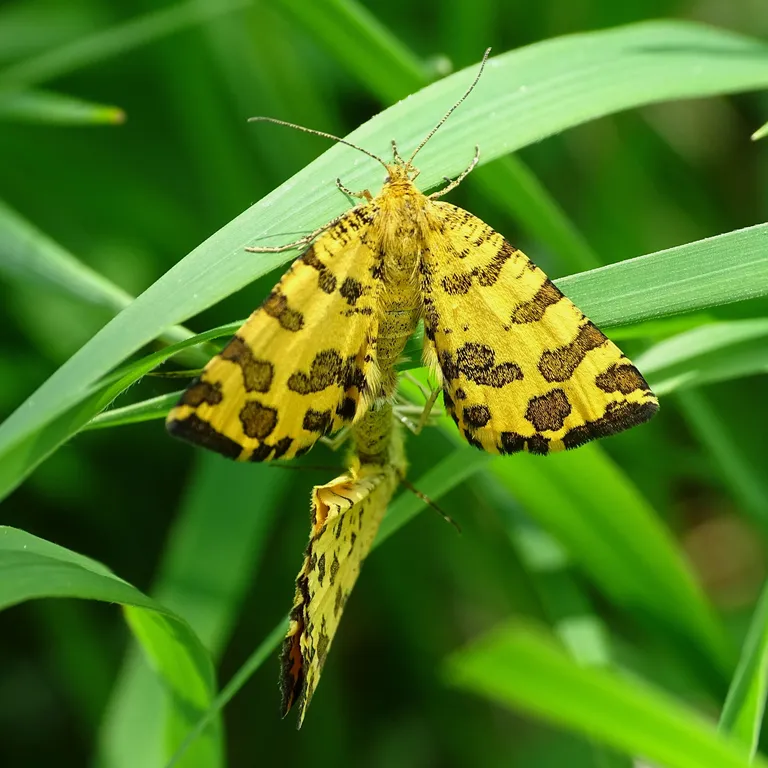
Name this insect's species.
Pseudopanthera macularia
